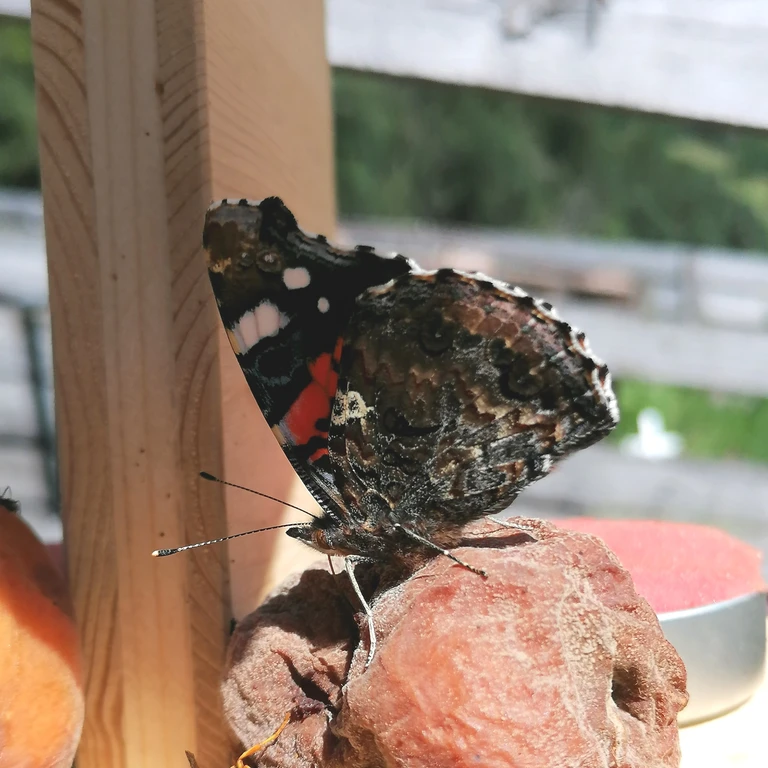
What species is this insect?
Vanessa atalanta
